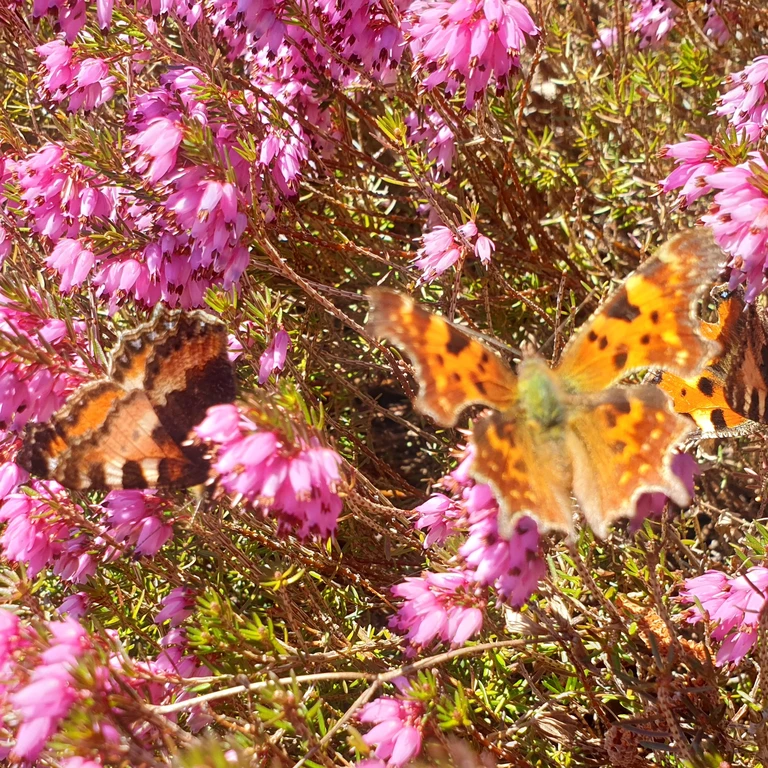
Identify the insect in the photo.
Polygonia c-album
